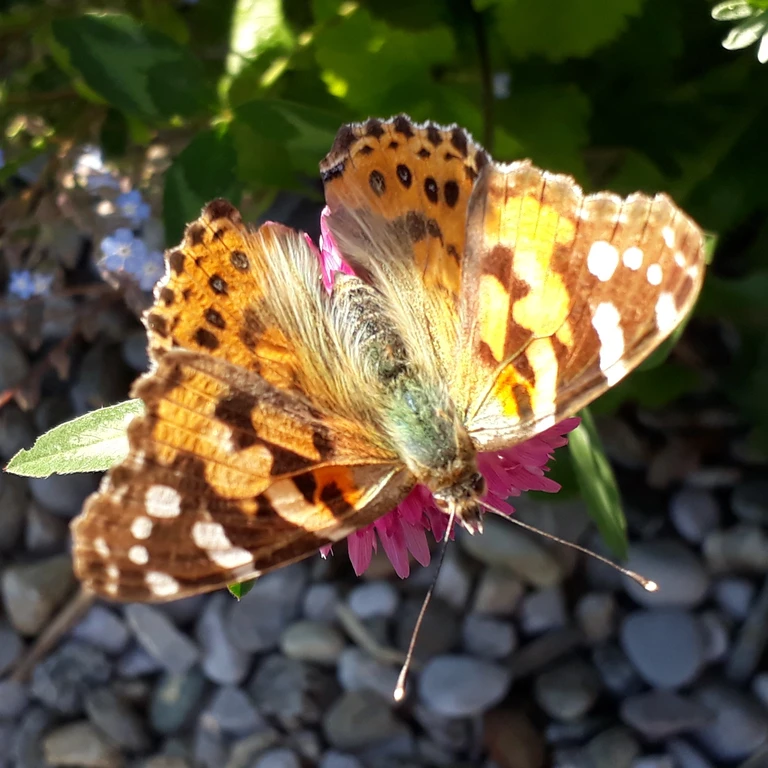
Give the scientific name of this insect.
Vanessa cardui
